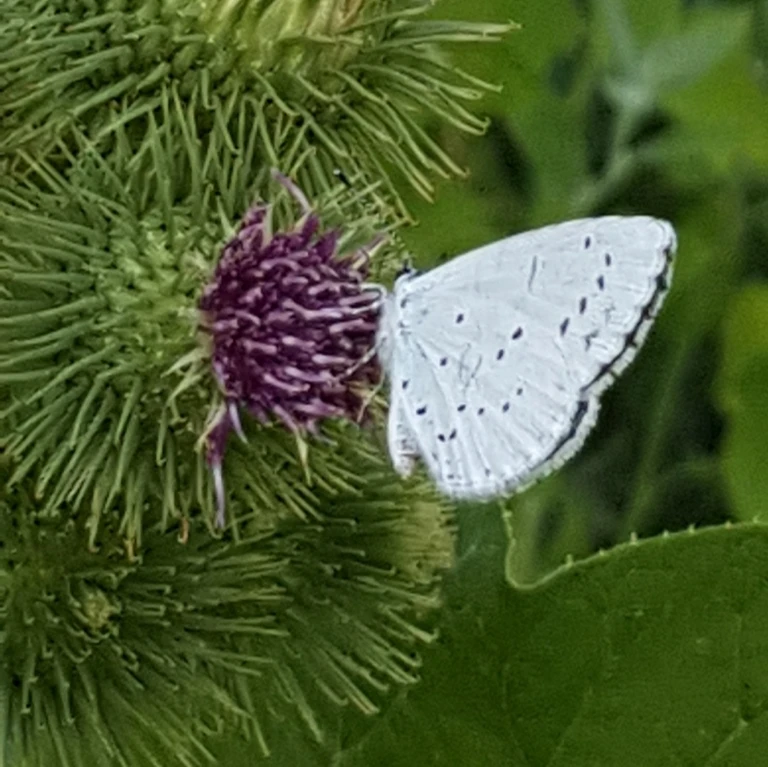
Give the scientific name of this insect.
Celastrina argiolus
